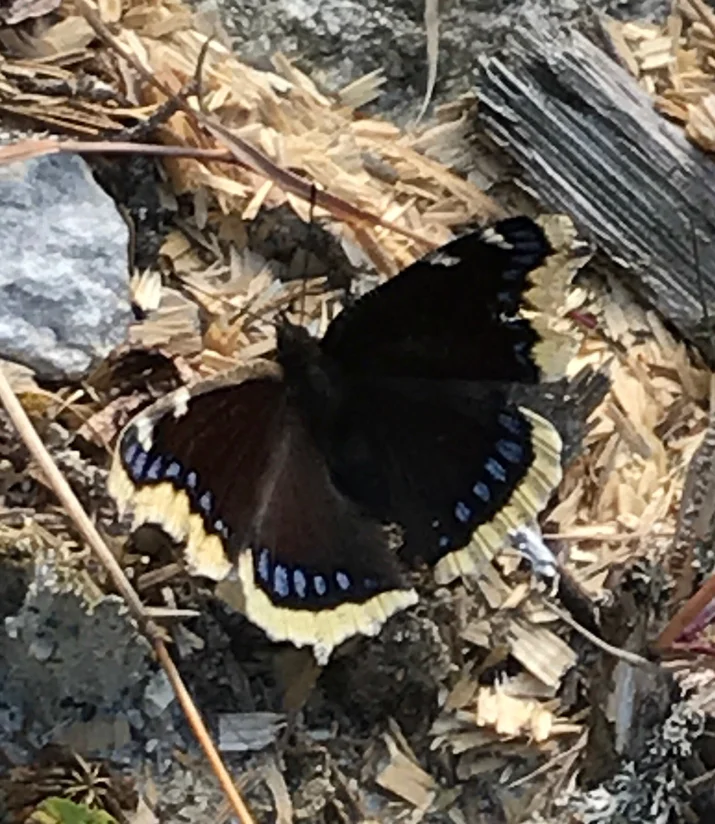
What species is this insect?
Nymphalis antiopa
